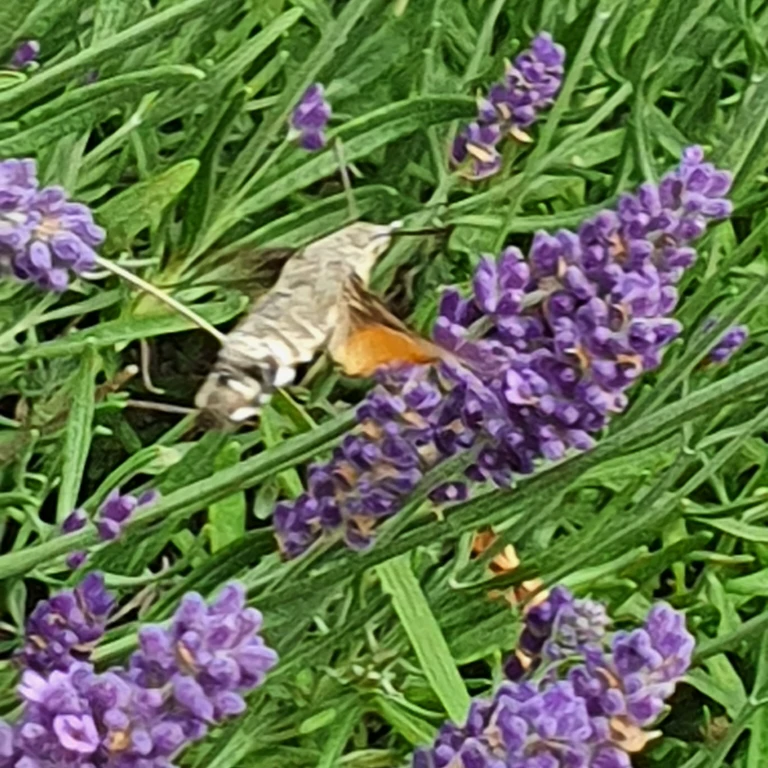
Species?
Macroglossum stellatarum
